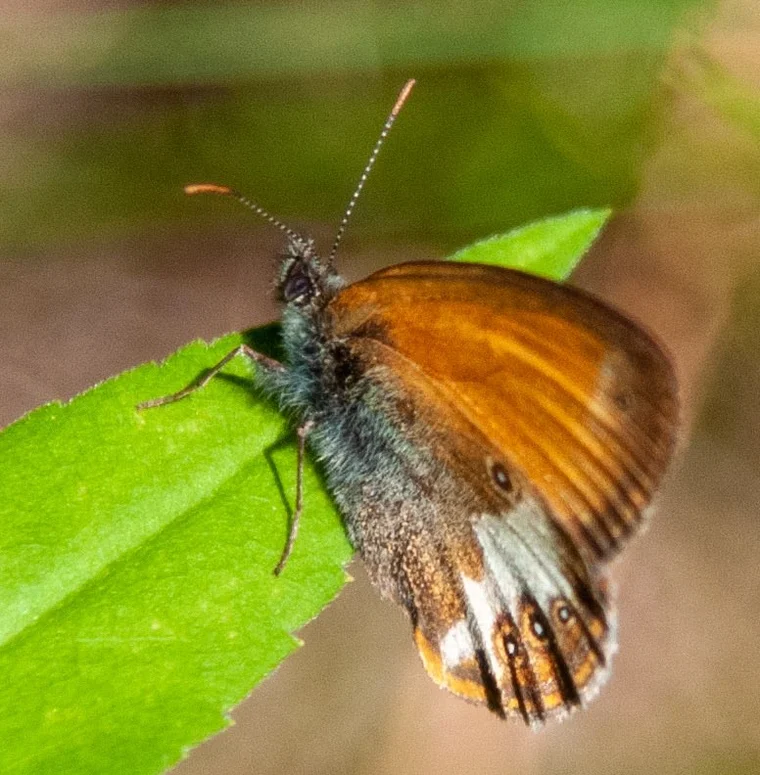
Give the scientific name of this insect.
Coenonympha arcania
